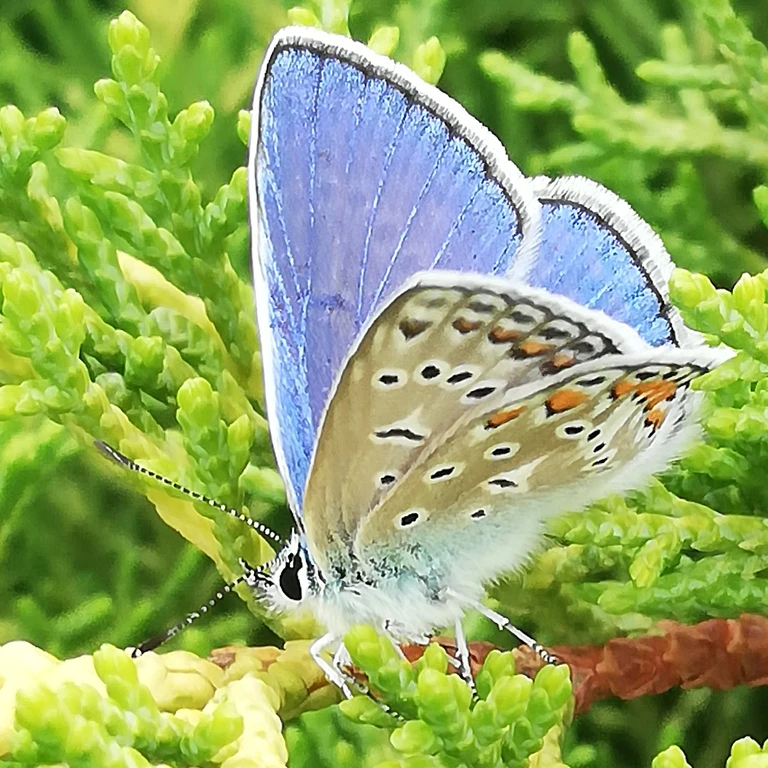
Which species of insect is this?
Polyommatus icarus
